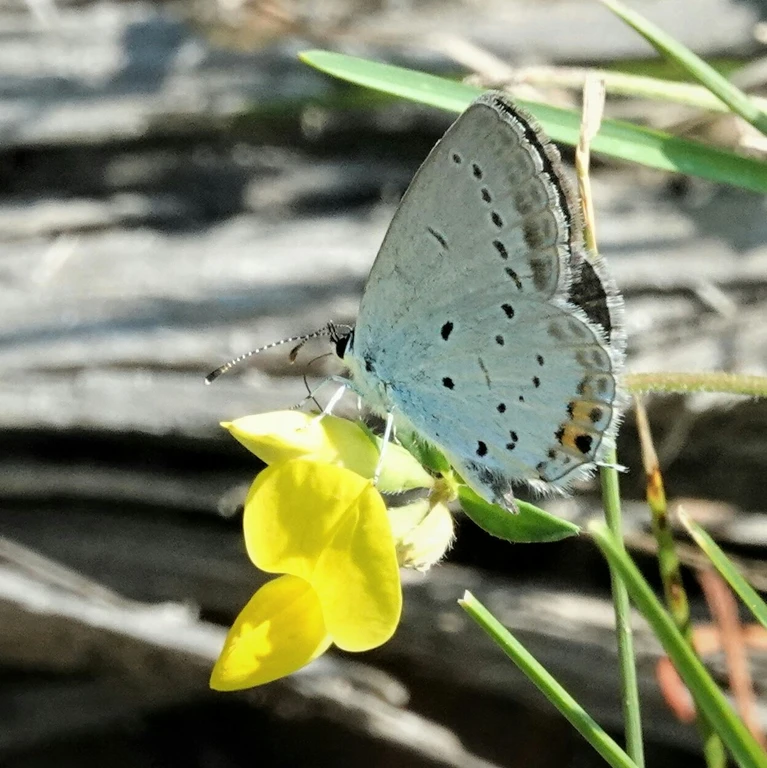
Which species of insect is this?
Cupido argiades (also Elkalyce argiades)
